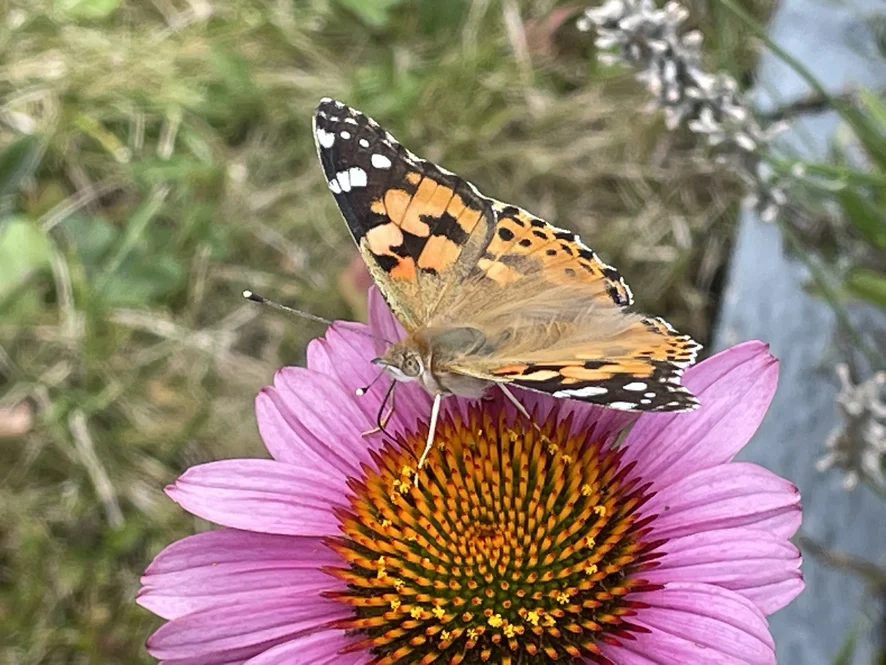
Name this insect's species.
Vanessa cardui
